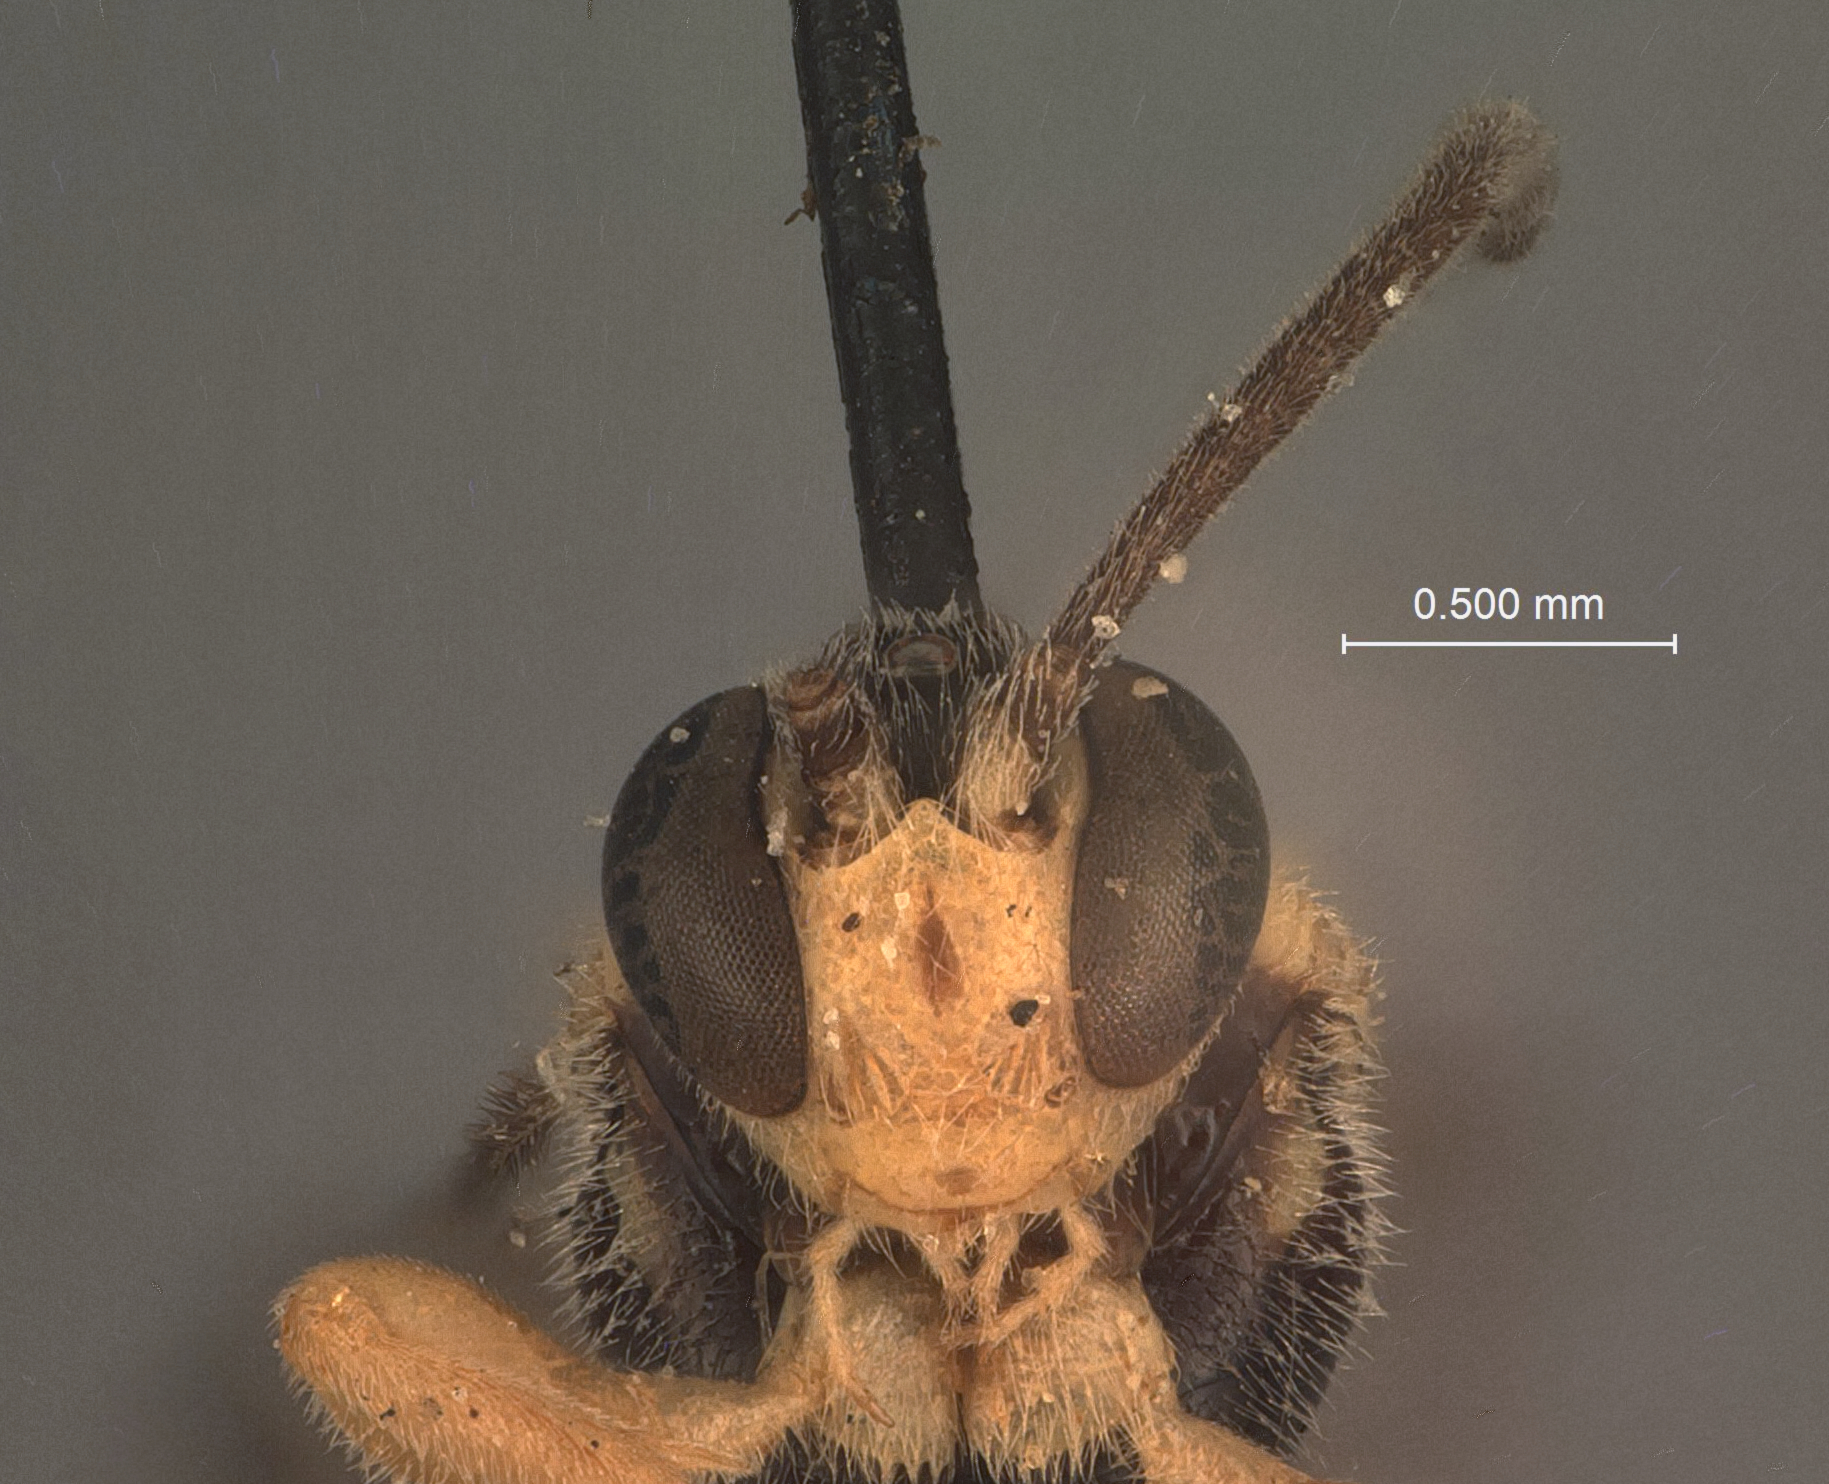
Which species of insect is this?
Exochus xanthopsis
